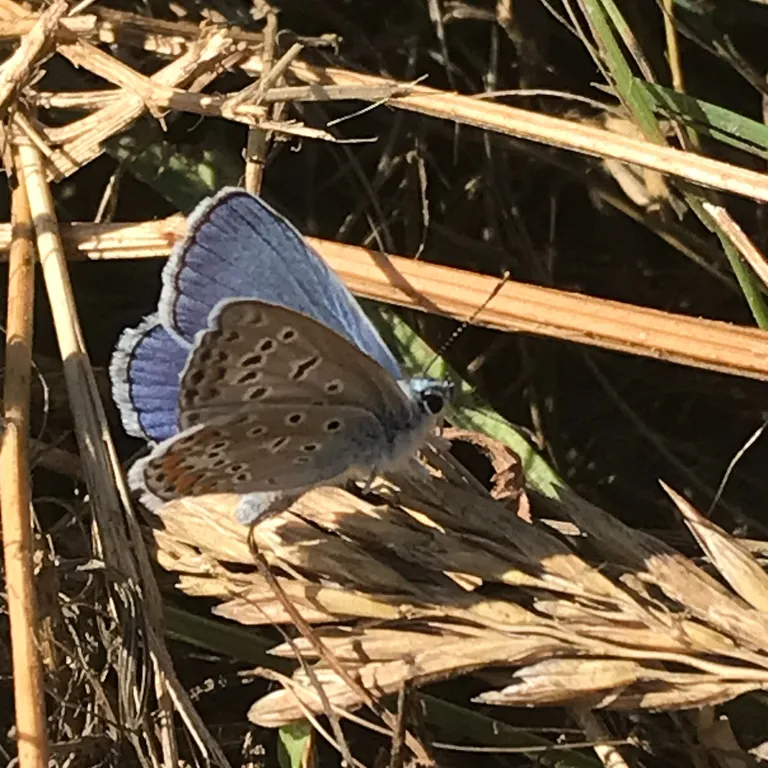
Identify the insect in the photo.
Polyommatus icarus
